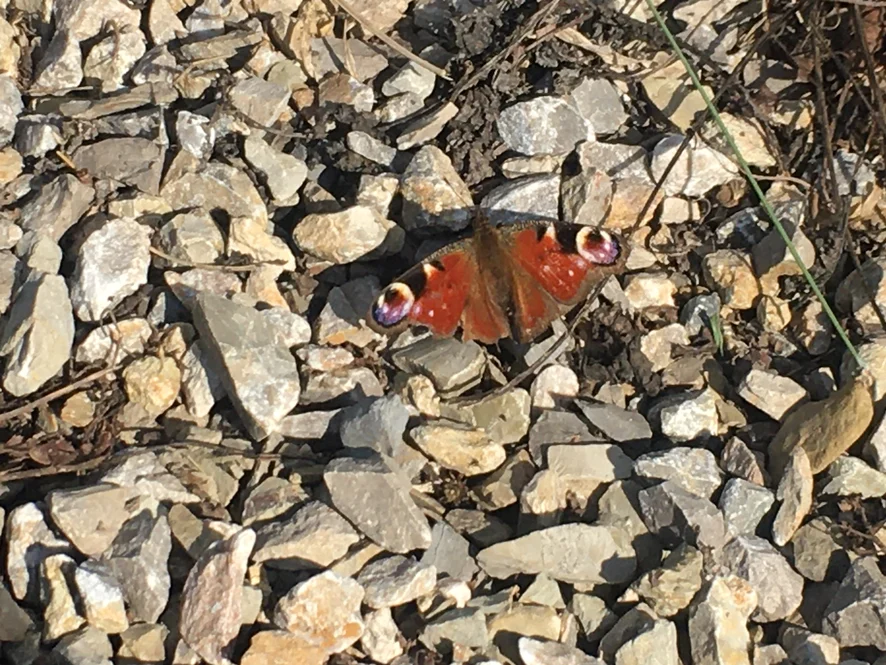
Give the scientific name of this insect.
Aglais io
